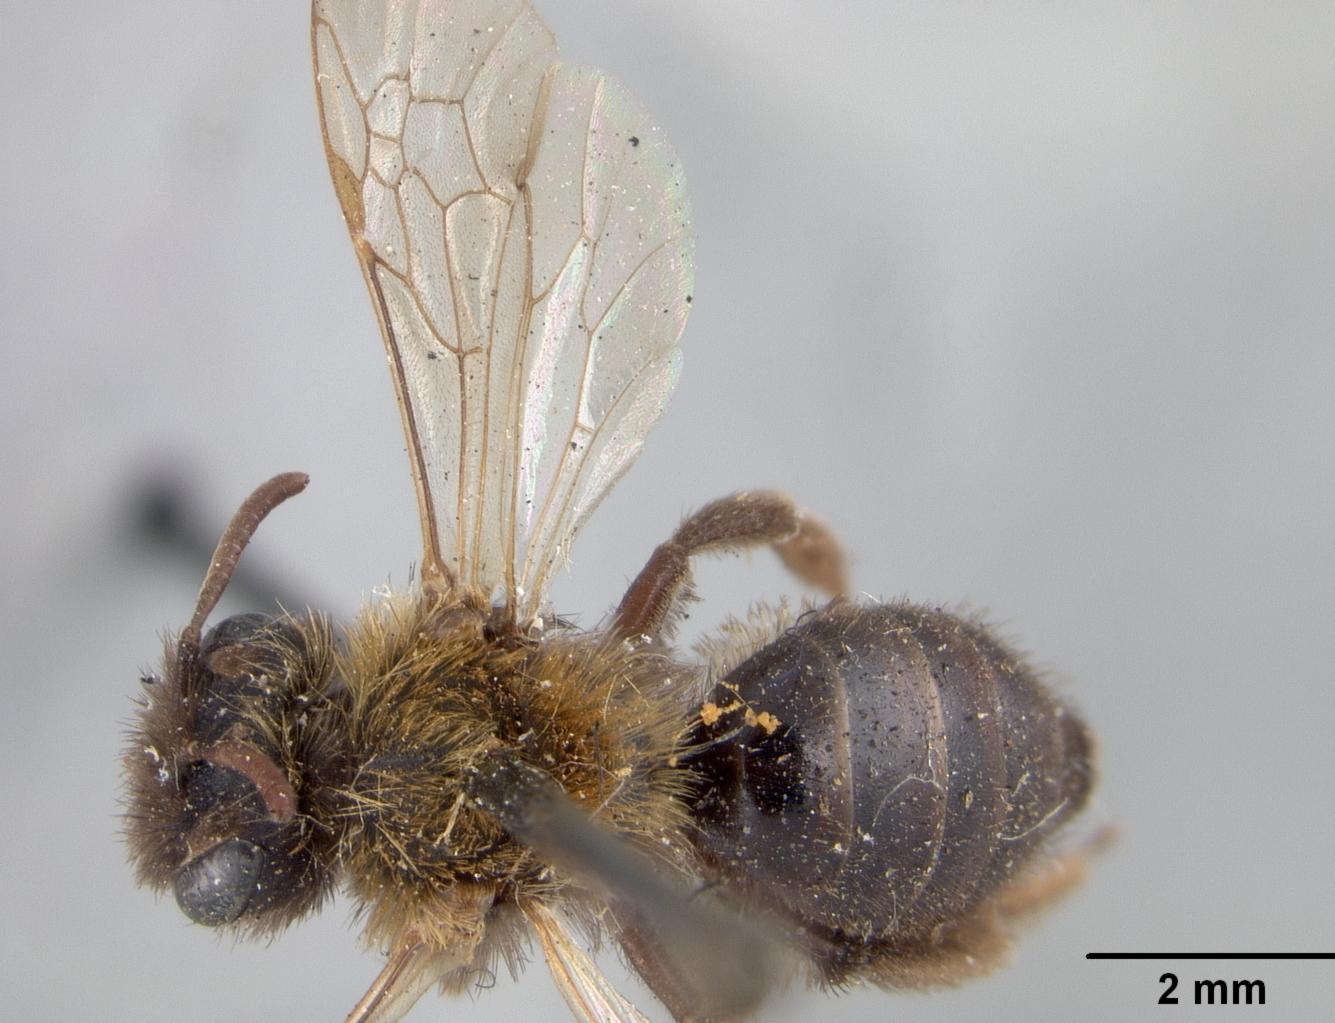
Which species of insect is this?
Andrena fulvinigra
